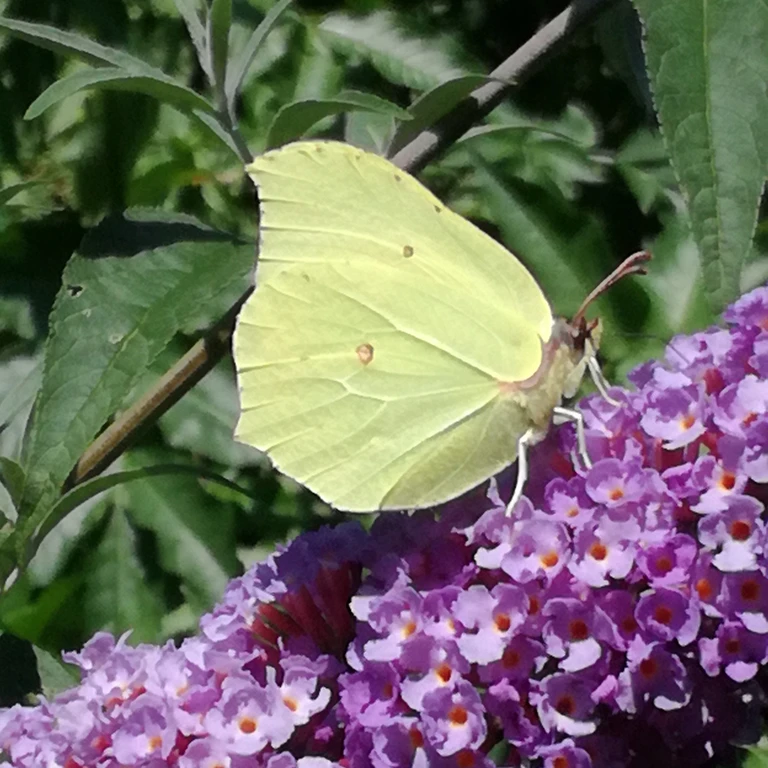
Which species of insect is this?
Gonepteryx rhamni
